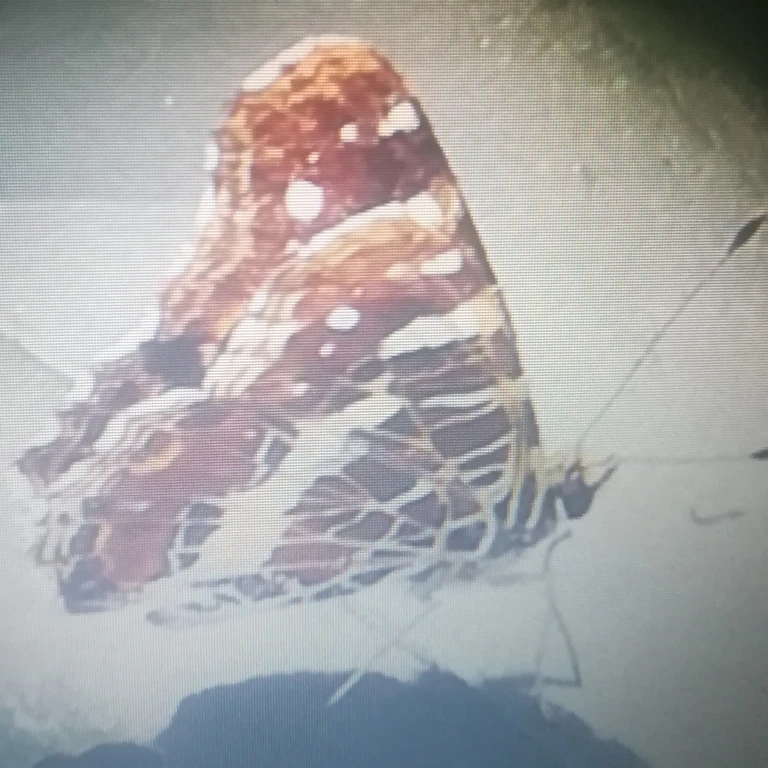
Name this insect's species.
Araschnia levana
